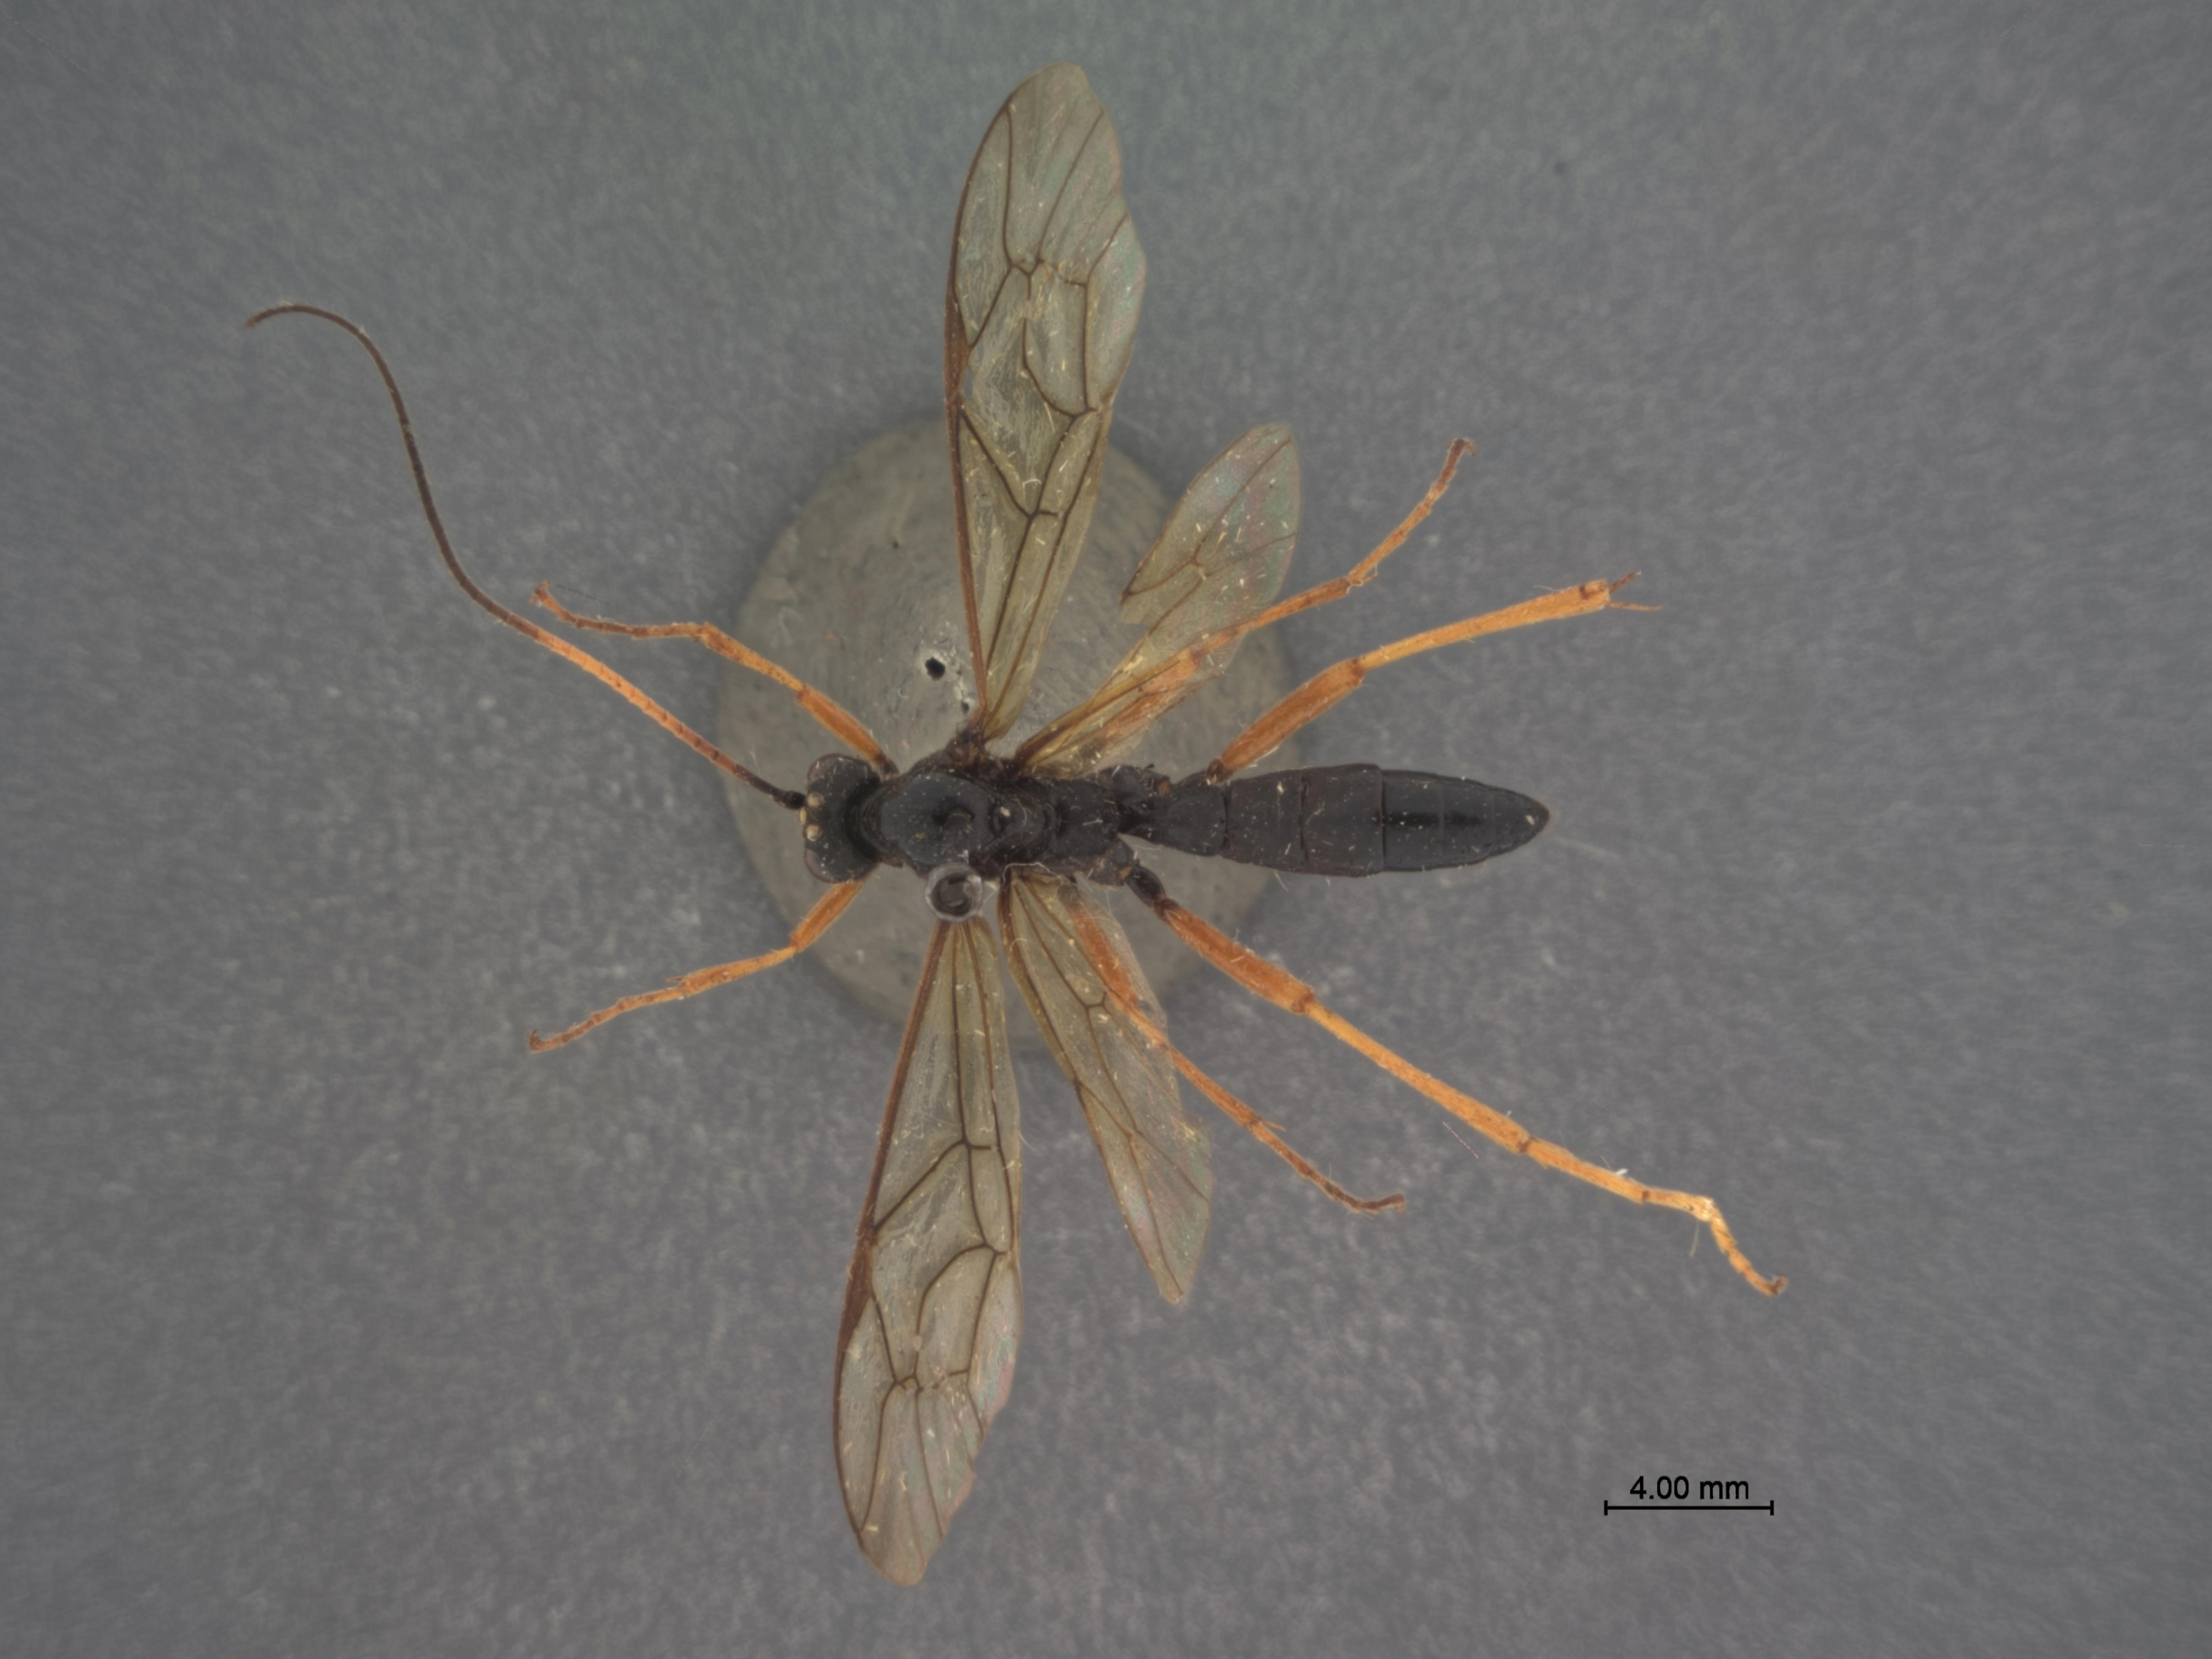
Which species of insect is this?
Protarchoides pallipes
